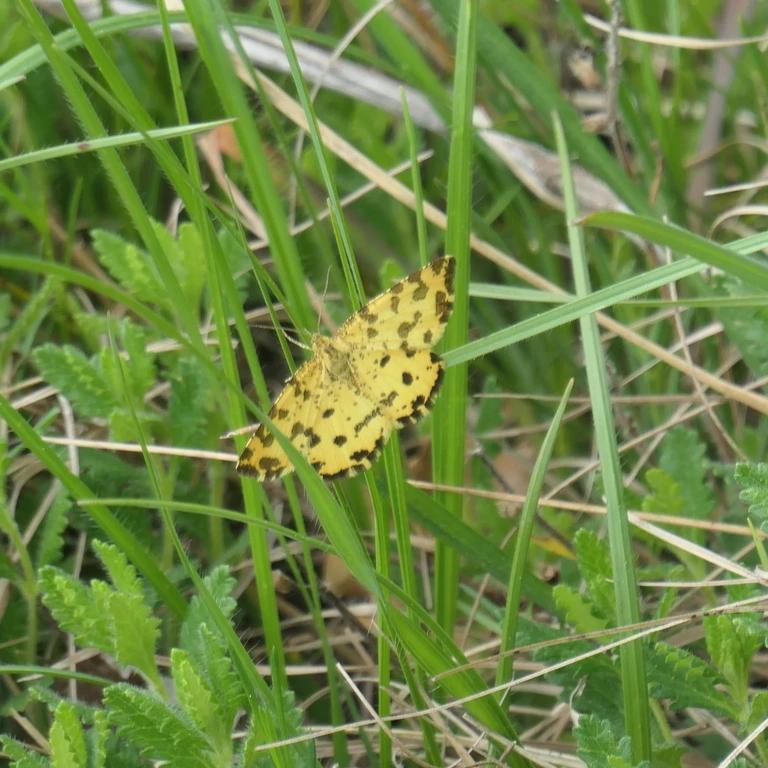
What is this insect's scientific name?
Pseudopanthera macularia
